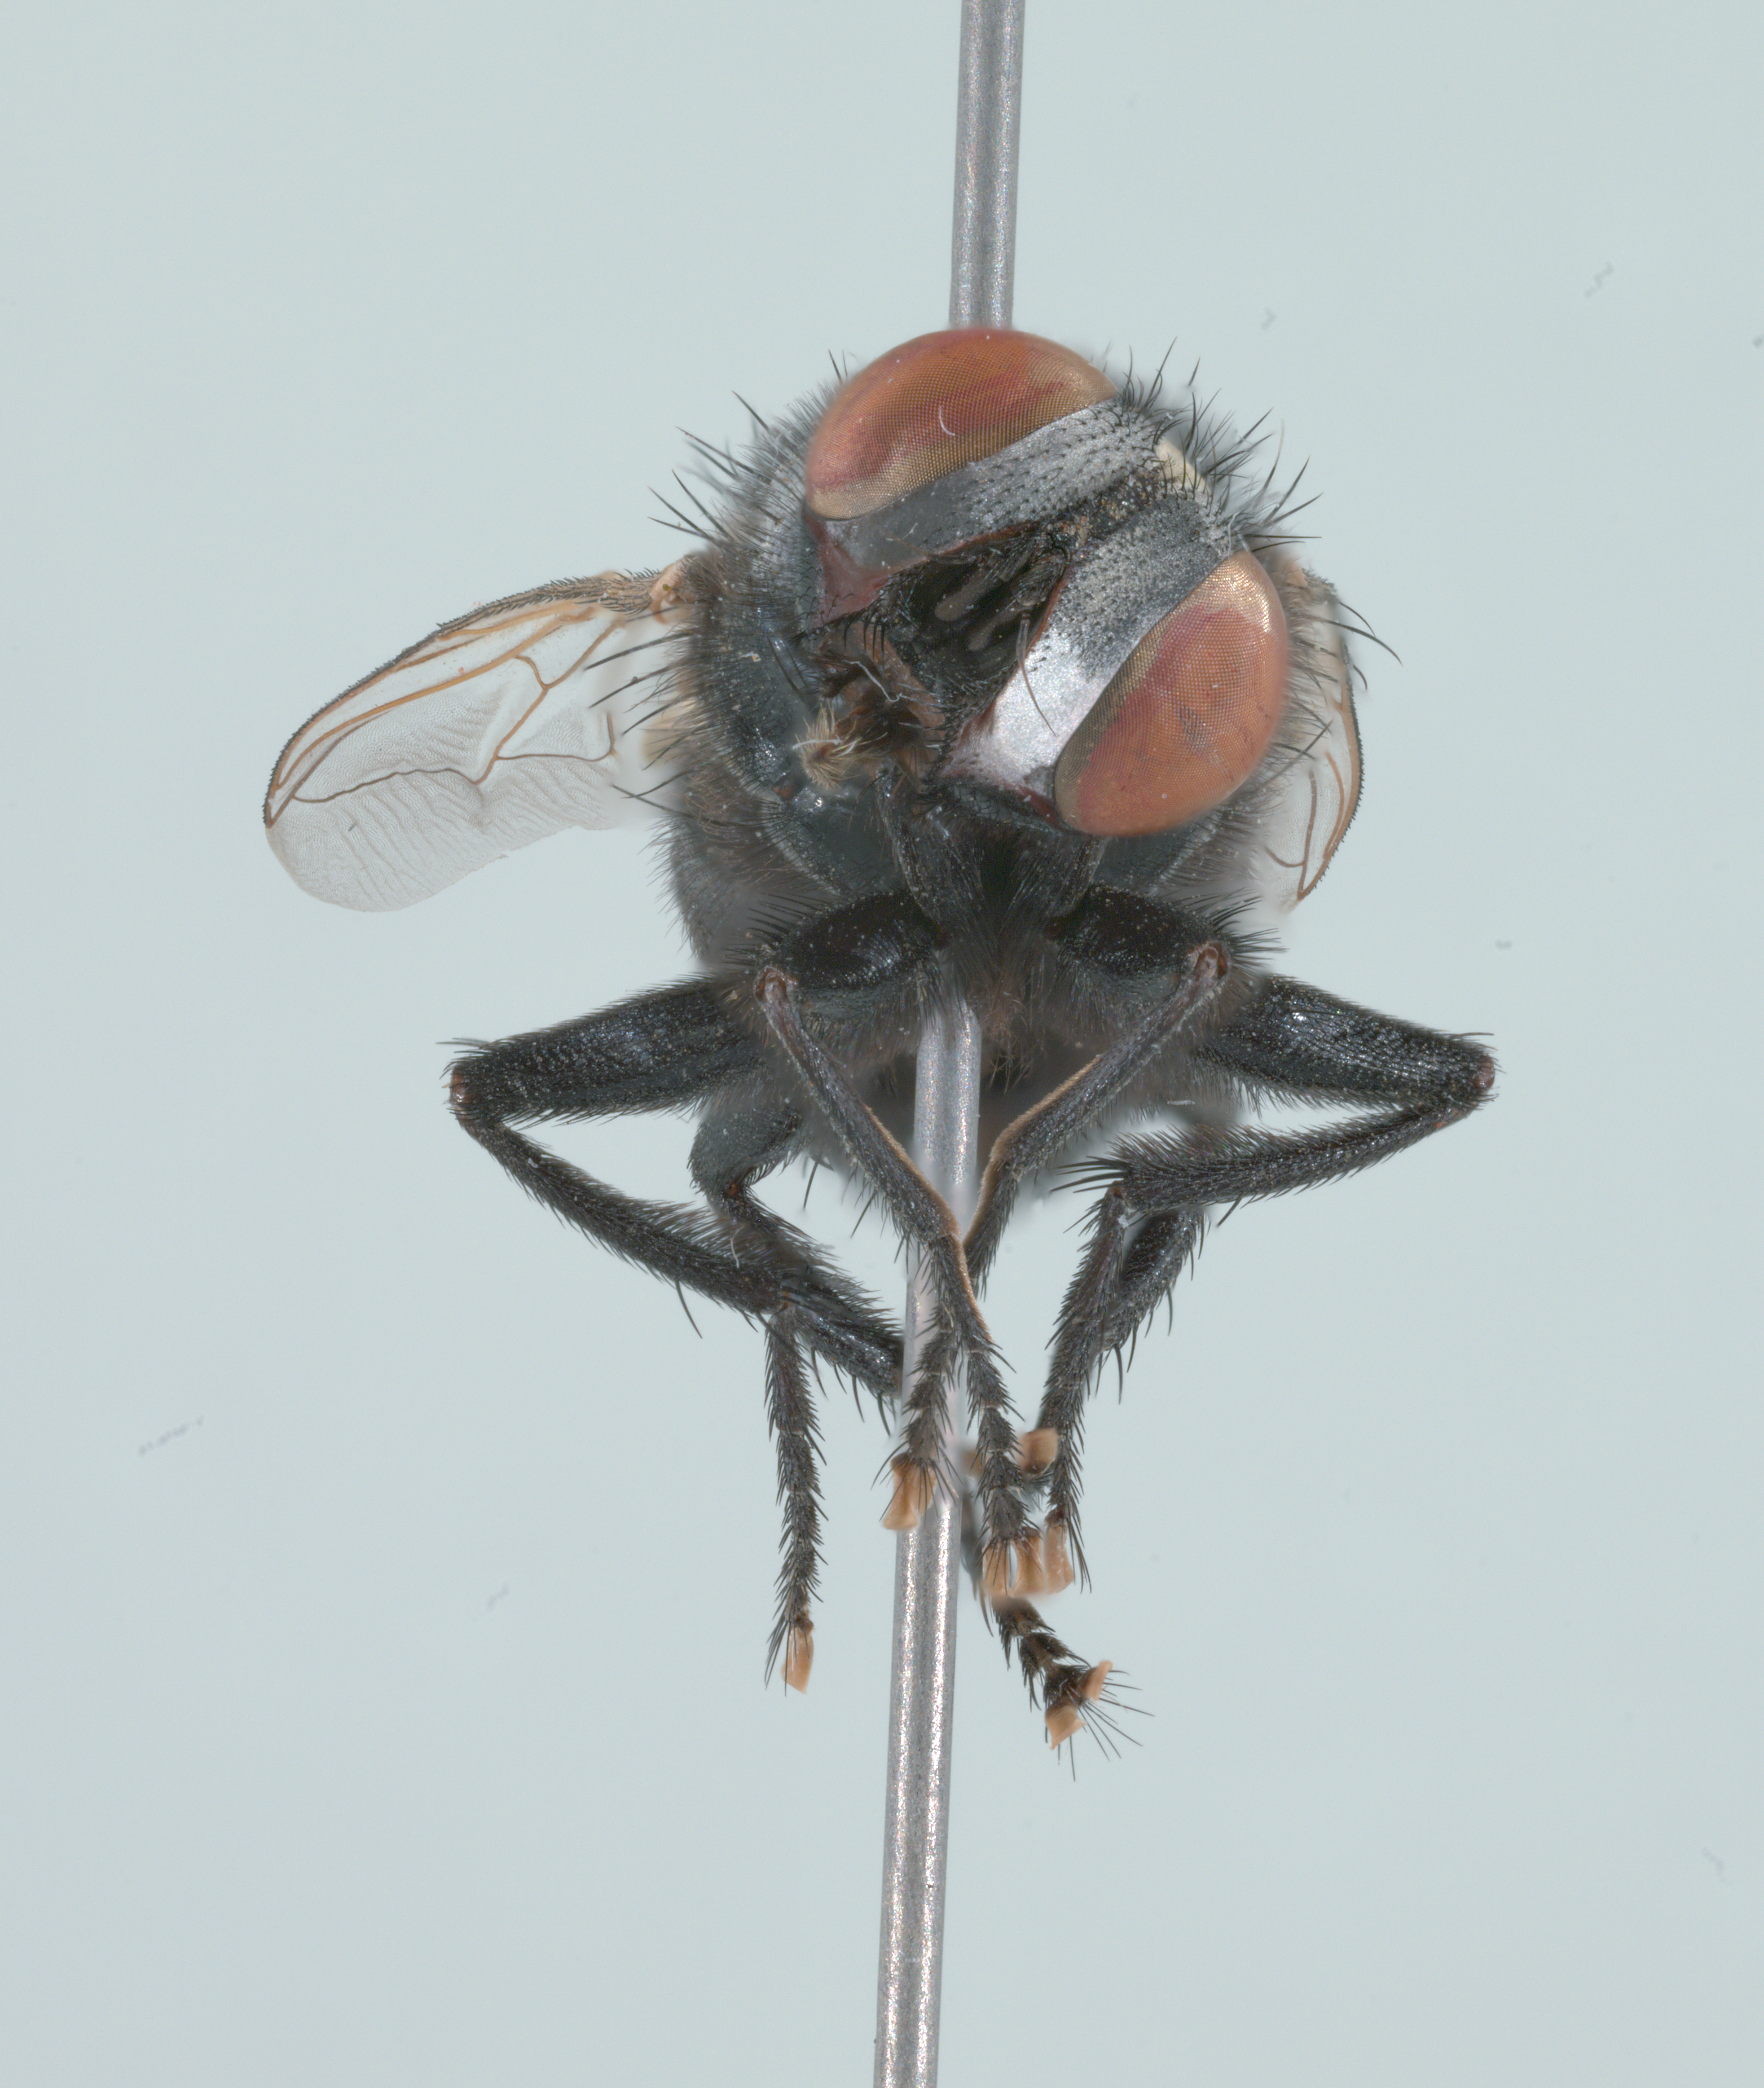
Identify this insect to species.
Khowaba atrox
